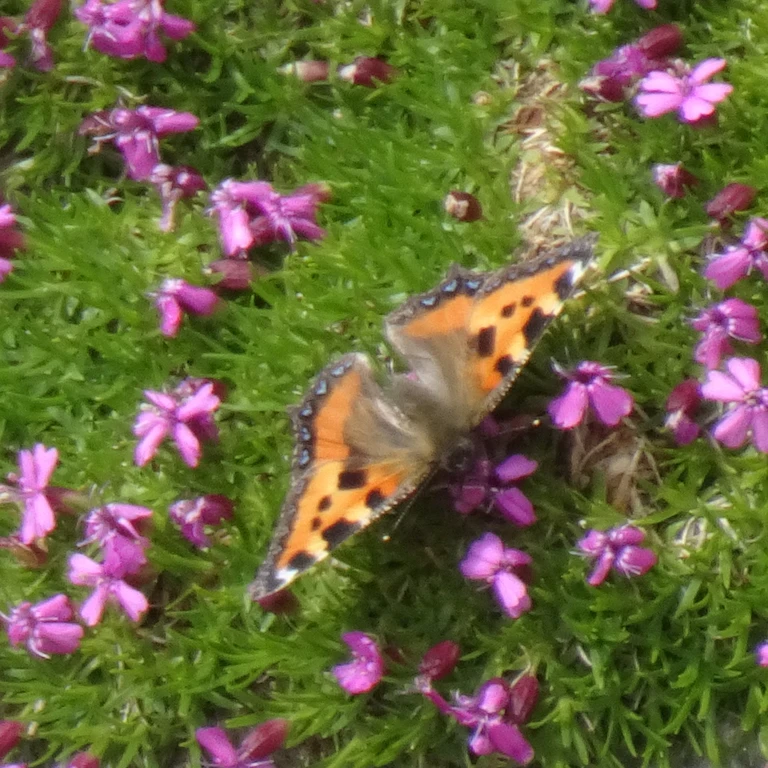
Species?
Aglais urticae
